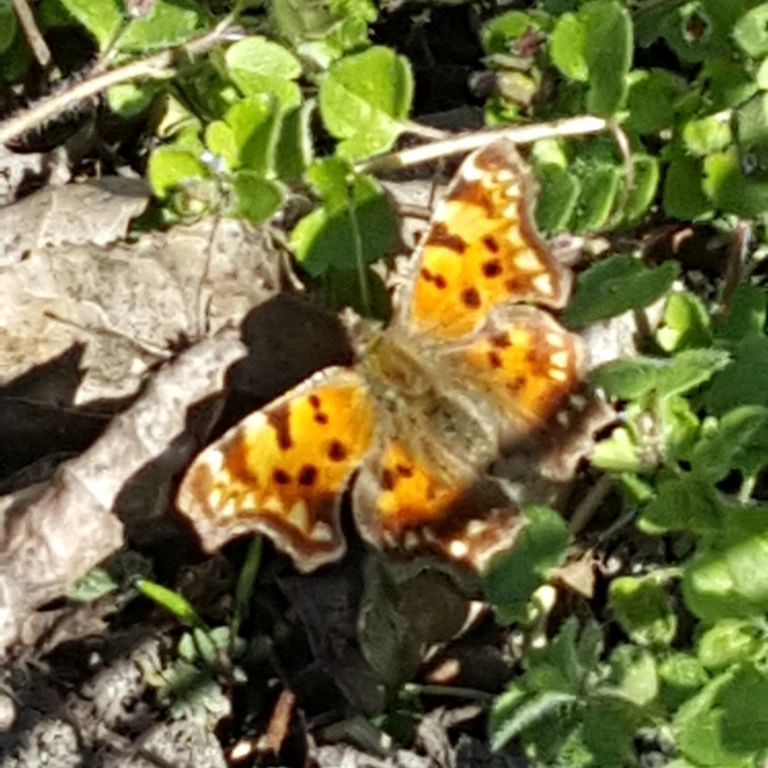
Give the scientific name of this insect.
Polygonia c-album
